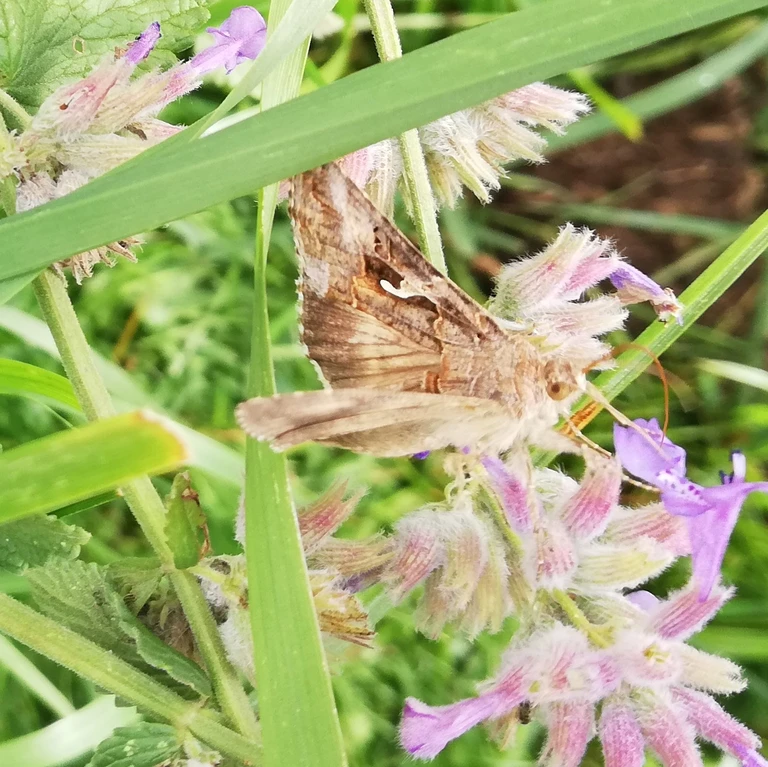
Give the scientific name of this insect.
Autographa gamma
